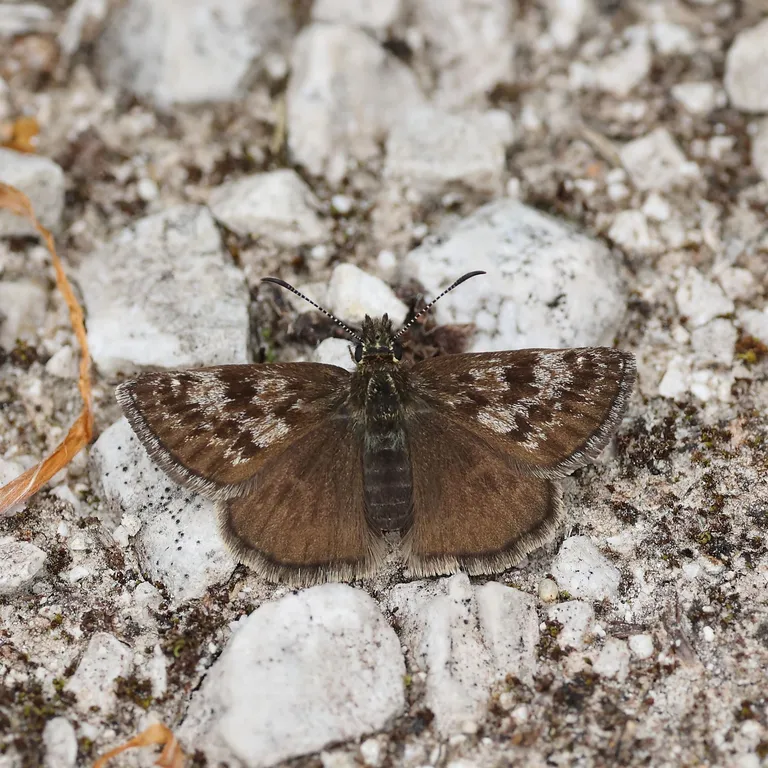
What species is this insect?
Erynnis tages
